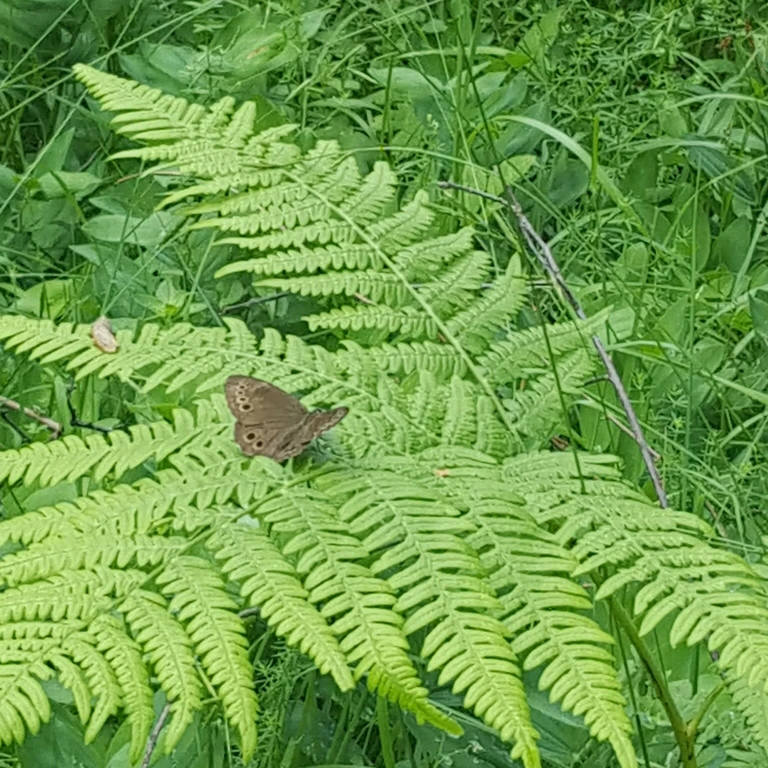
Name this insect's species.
Lopinga achine (also Pararge achine)
